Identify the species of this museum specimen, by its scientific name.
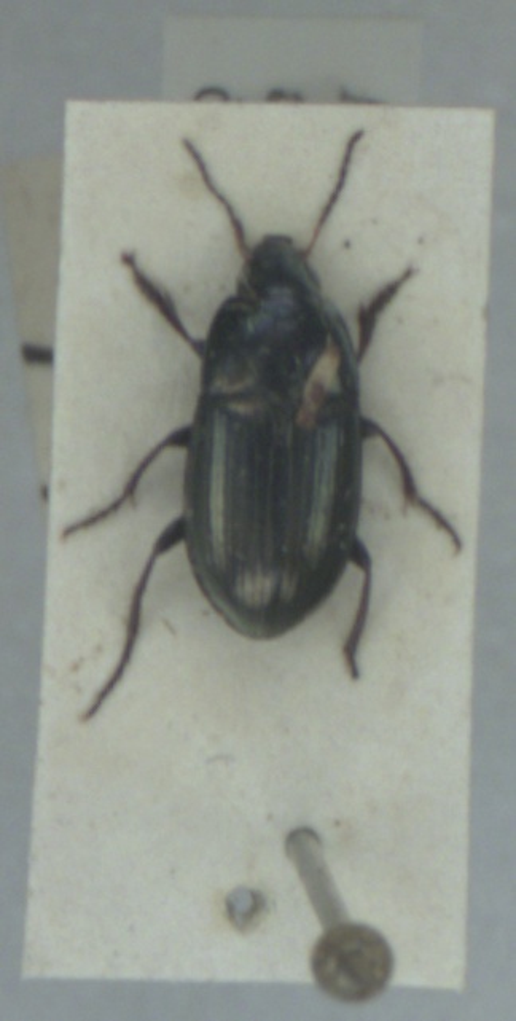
Amara aenea
